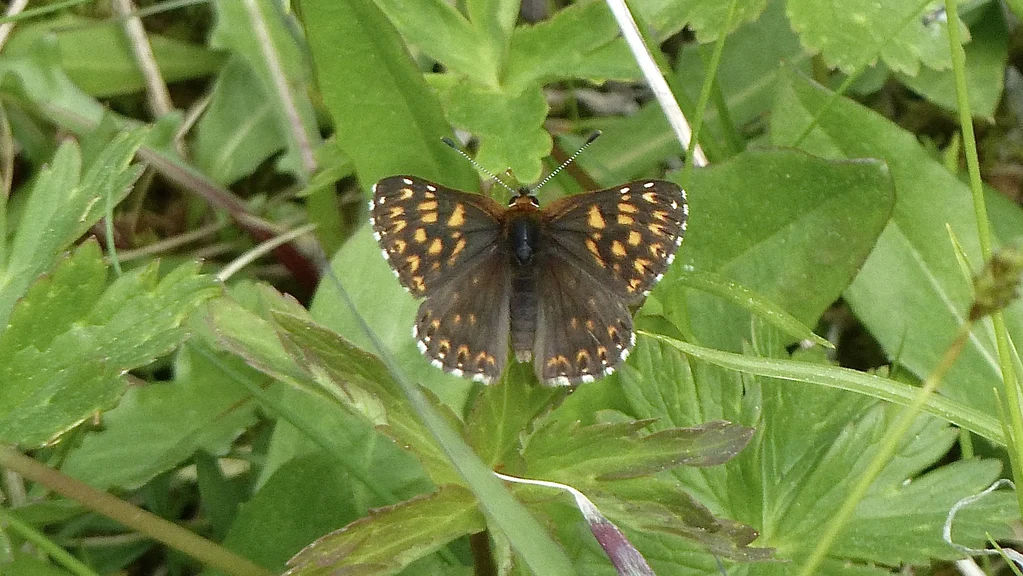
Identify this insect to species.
Hamearis lucina
